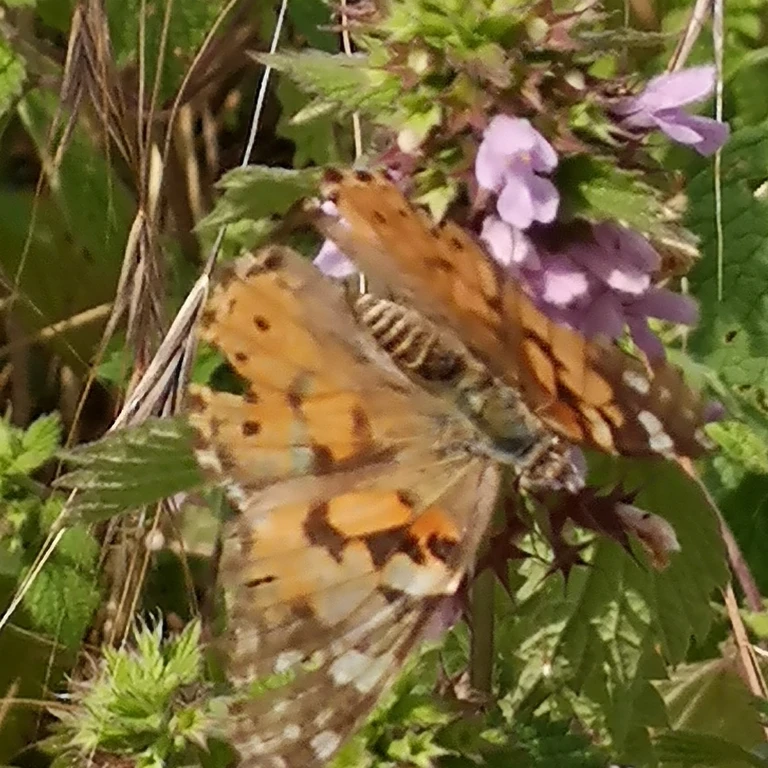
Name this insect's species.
Vanessa cardui
